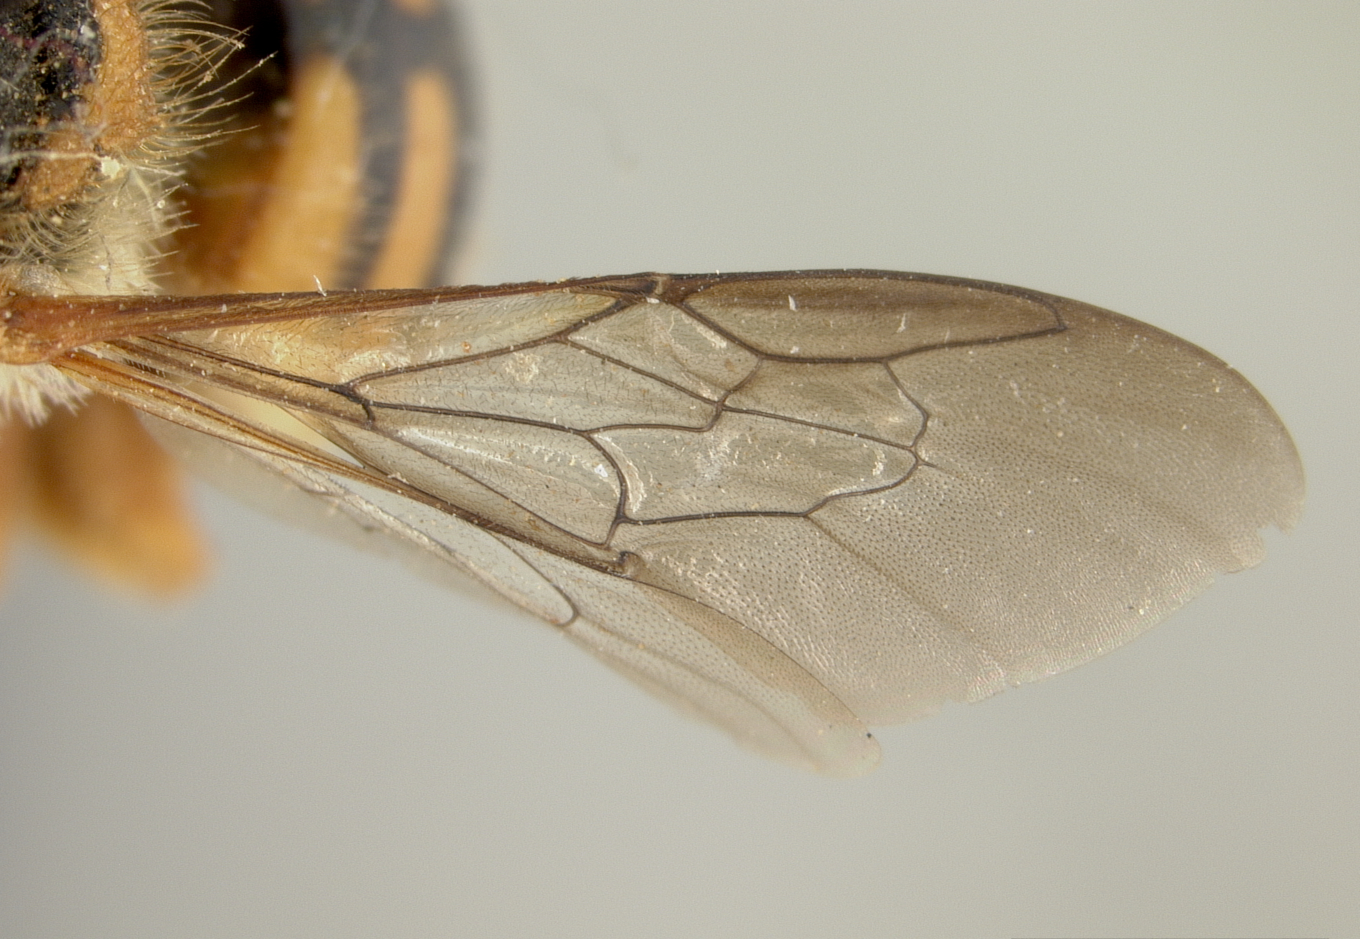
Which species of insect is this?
Proanthidium kashgarensis
